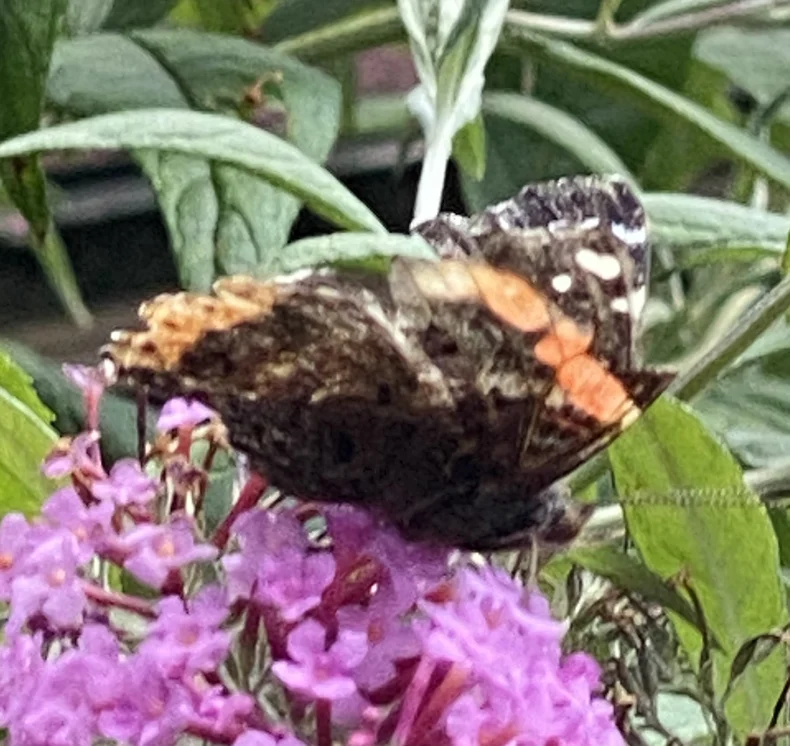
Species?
Vanessa atalanta
